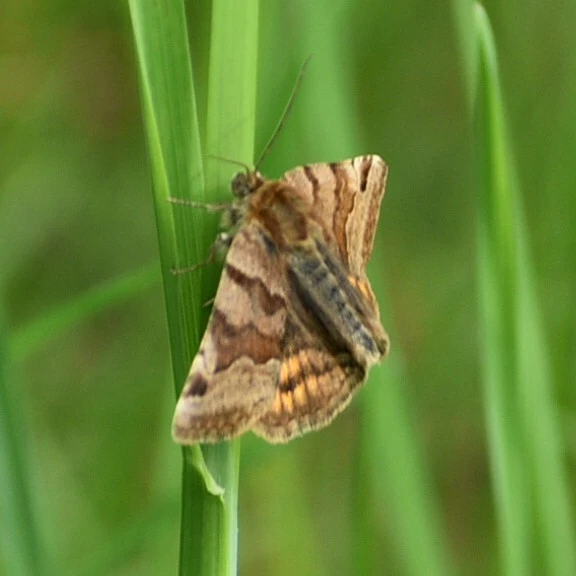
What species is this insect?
Euclidia glyphica
